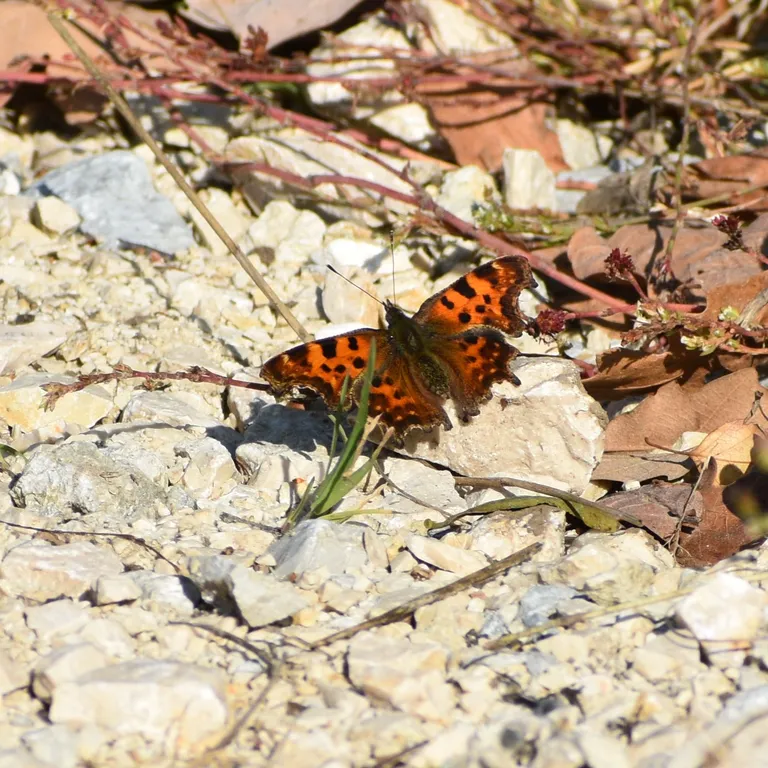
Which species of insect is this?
Polygonia c-album
